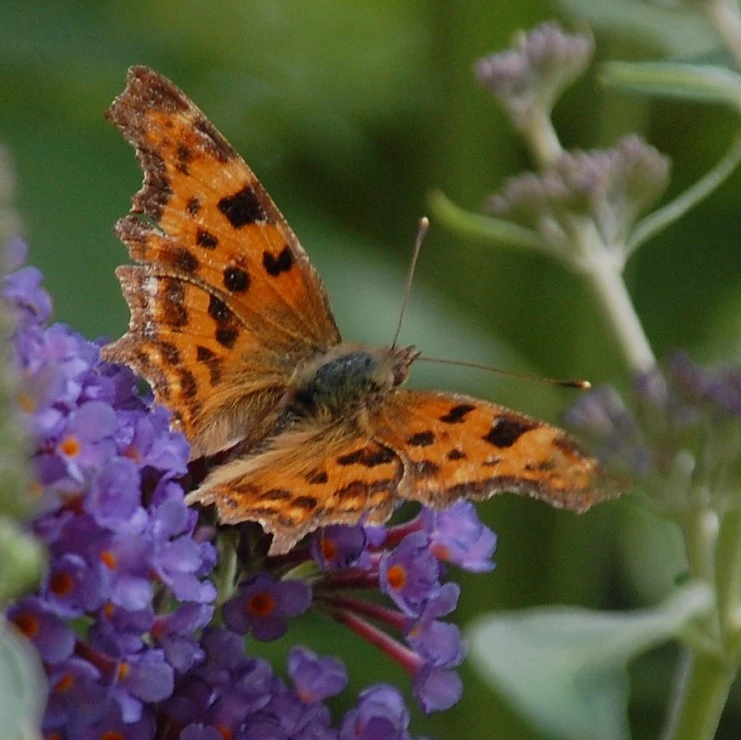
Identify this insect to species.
Polygonia c-album
